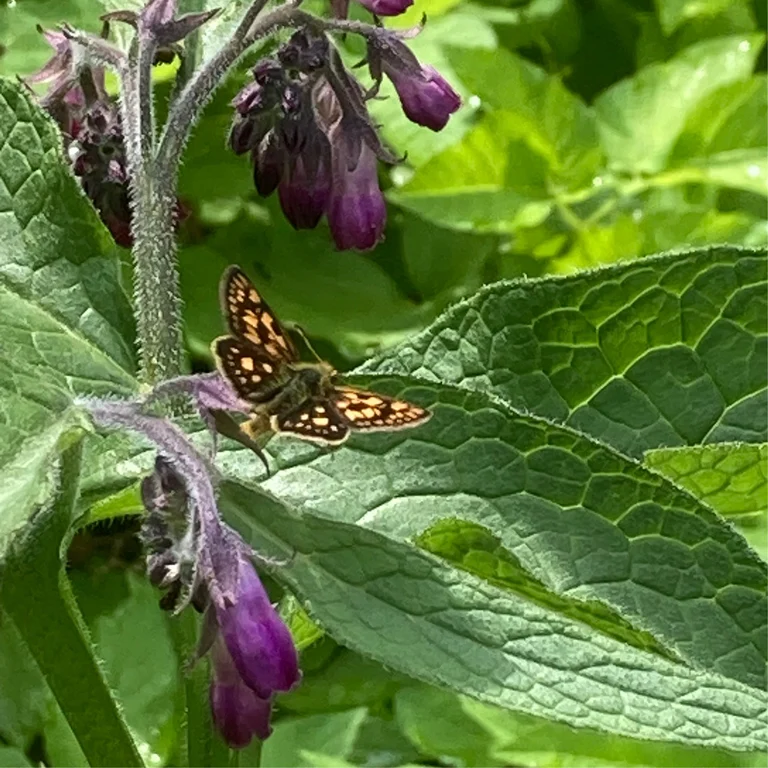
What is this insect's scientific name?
Carterocephalus palaemon
